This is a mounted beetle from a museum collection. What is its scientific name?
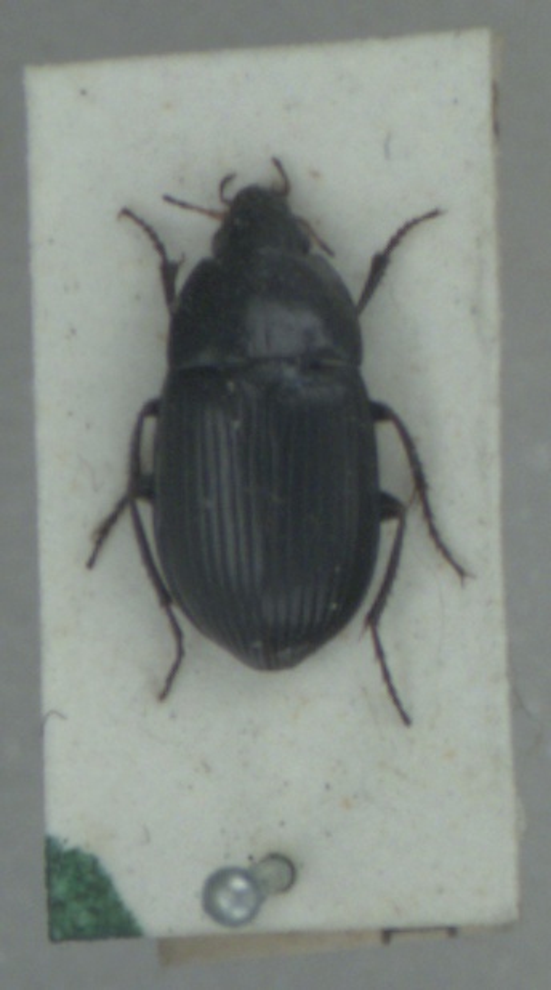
Amara ovata
